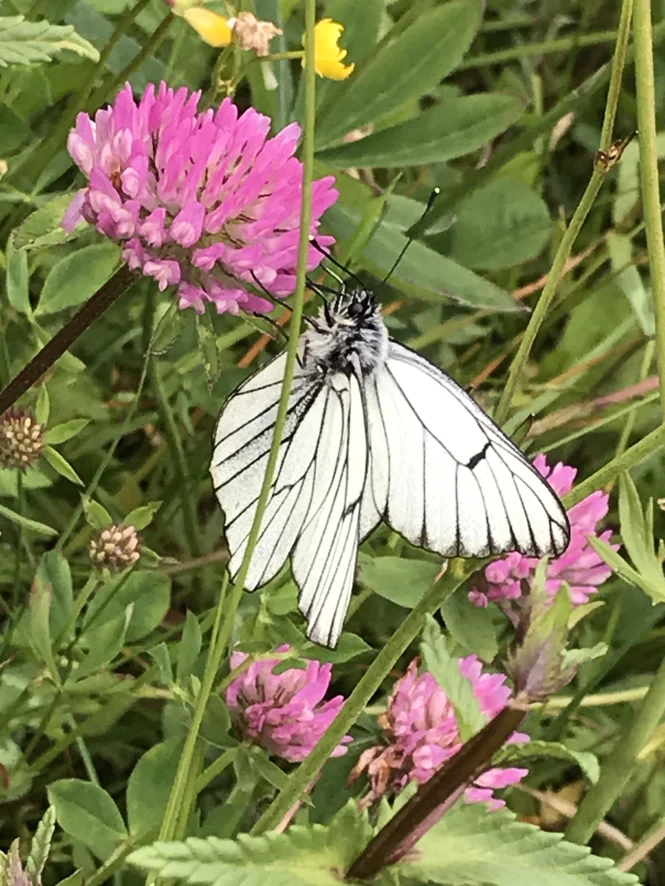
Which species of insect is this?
Aporia crataegi
